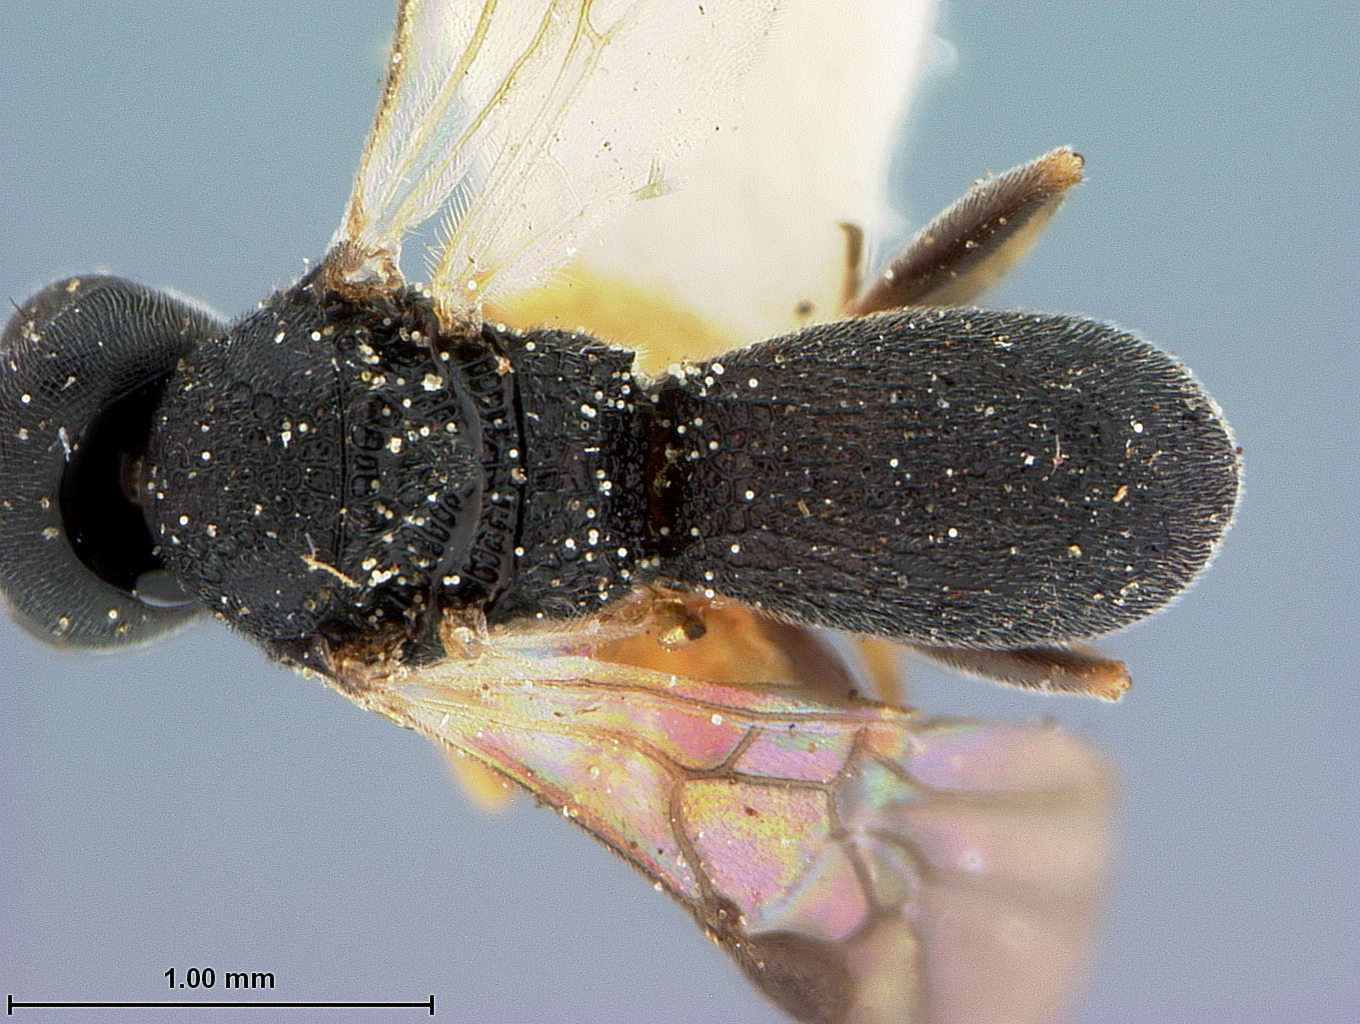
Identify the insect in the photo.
Chelonus vulgaris
